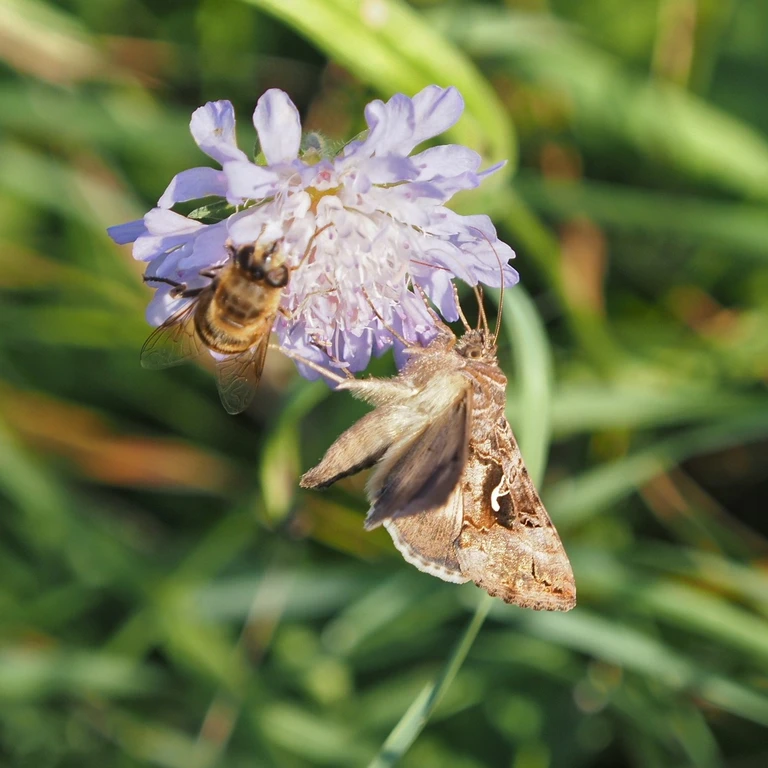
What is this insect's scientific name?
Autographa gamma
